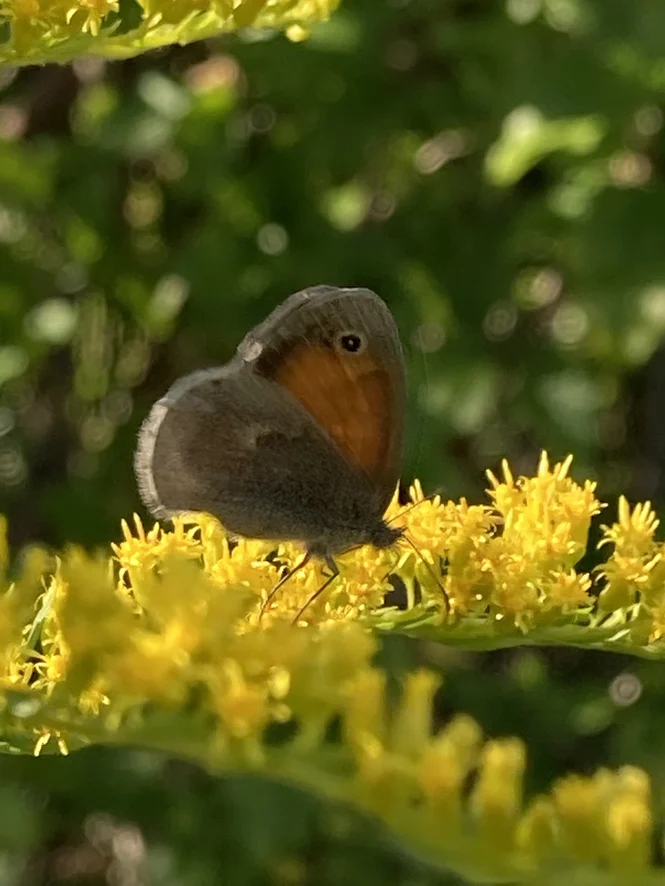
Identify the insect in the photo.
Coenonympha pamphilus
